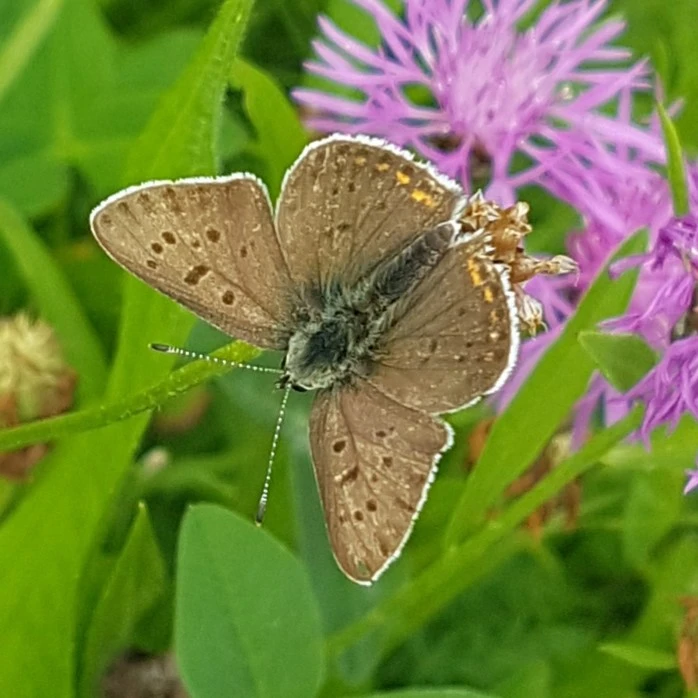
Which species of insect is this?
Lycaena tityrus (also Loweia tityrus)
